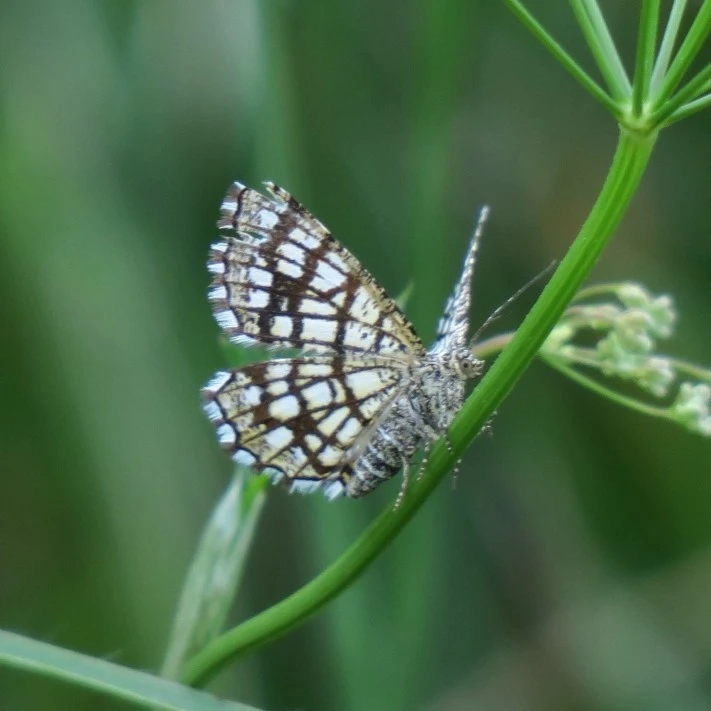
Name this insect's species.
Chiasmia clathrata
